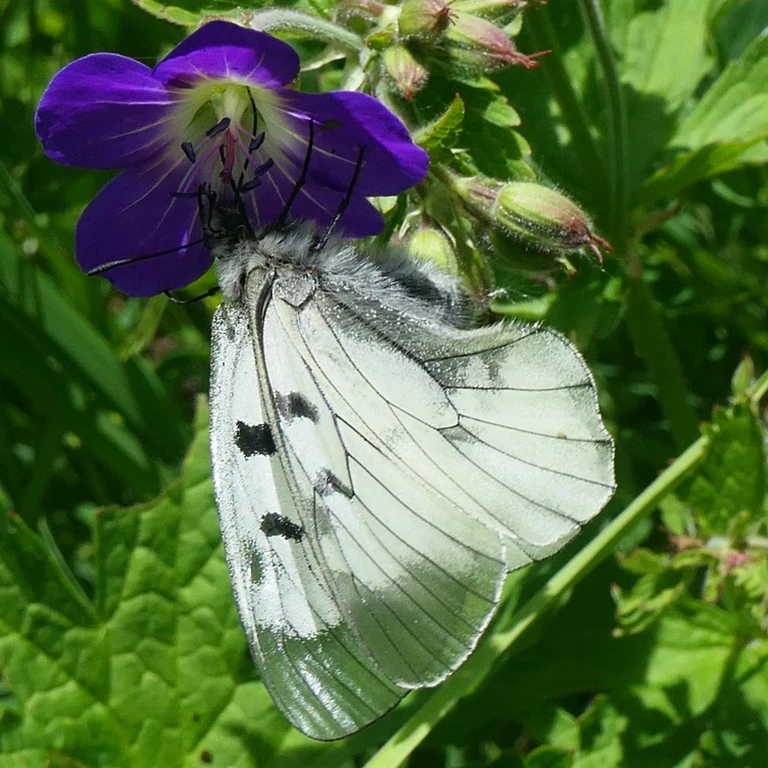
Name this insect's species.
Parnassius mnemosyne
